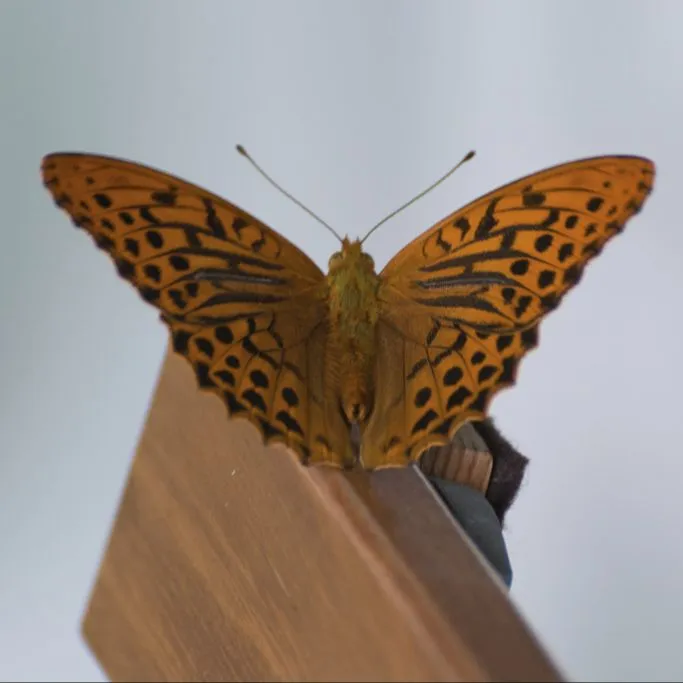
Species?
Argynnis paphia
